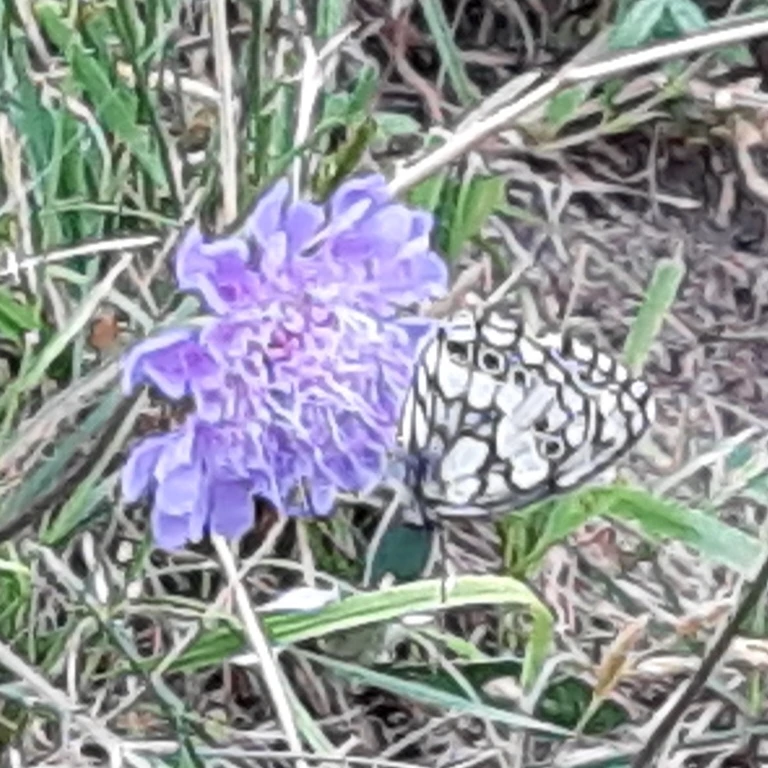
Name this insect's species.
Melanargia galathea
